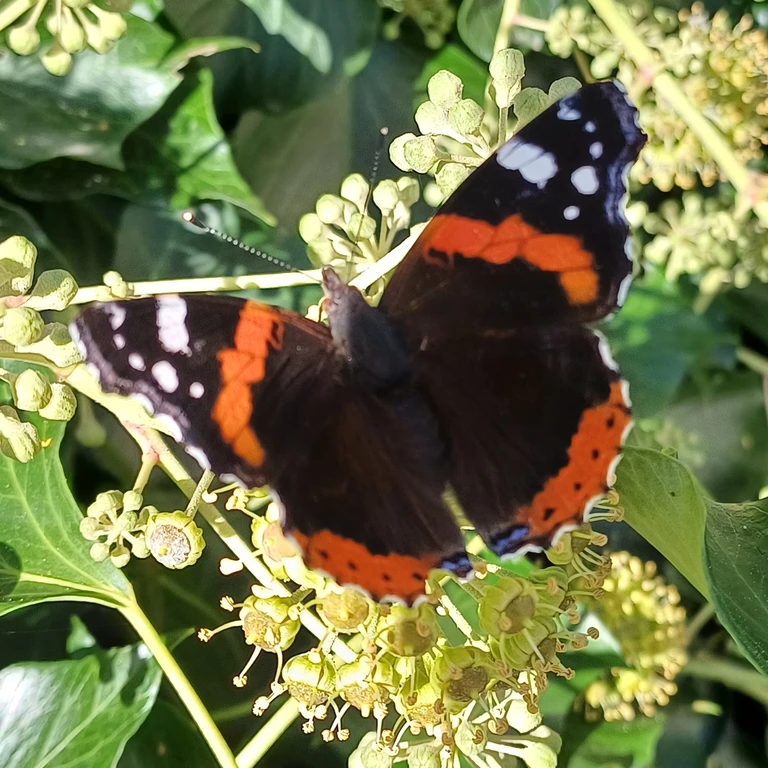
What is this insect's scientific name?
Vanessa atalanta
